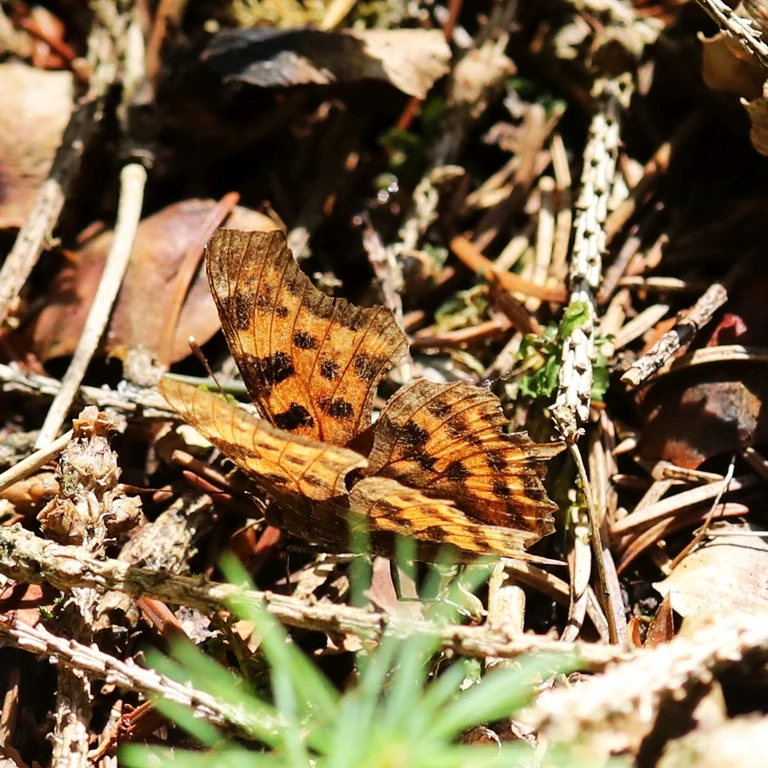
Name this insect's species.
Polygonia c-album
